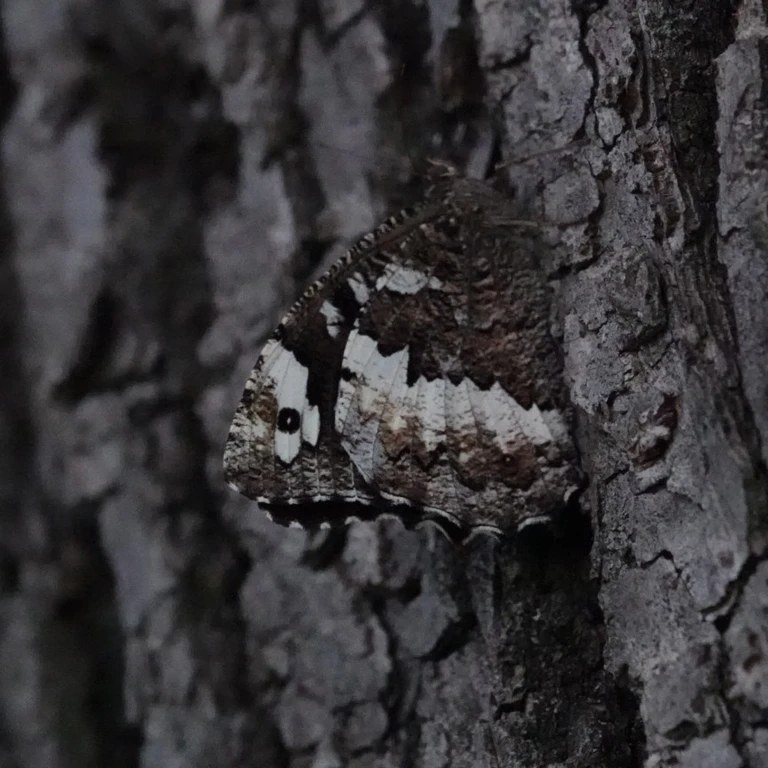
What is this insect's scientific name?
Brintesia circe
